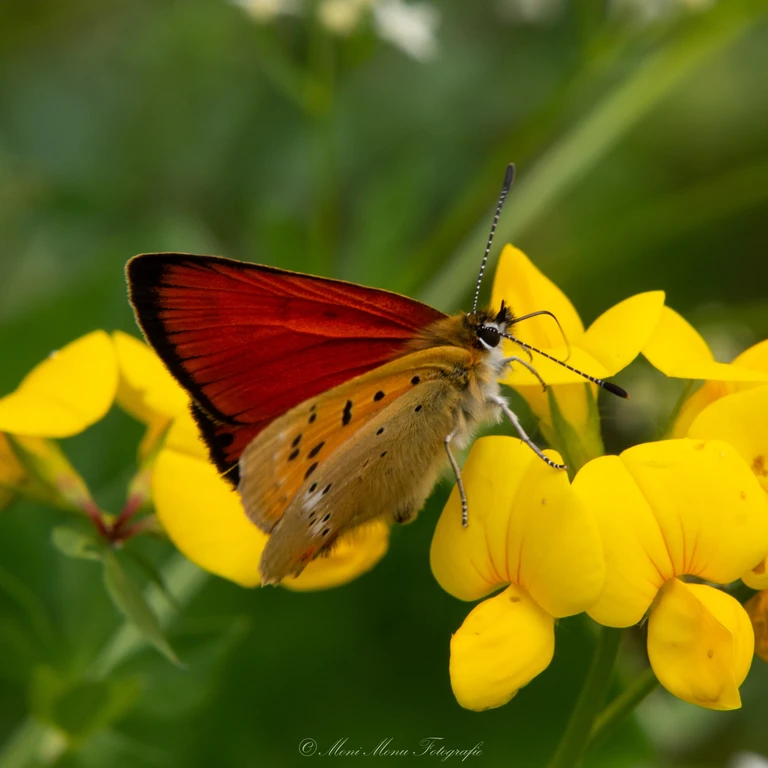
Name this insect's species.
Lycaena virgaureae
